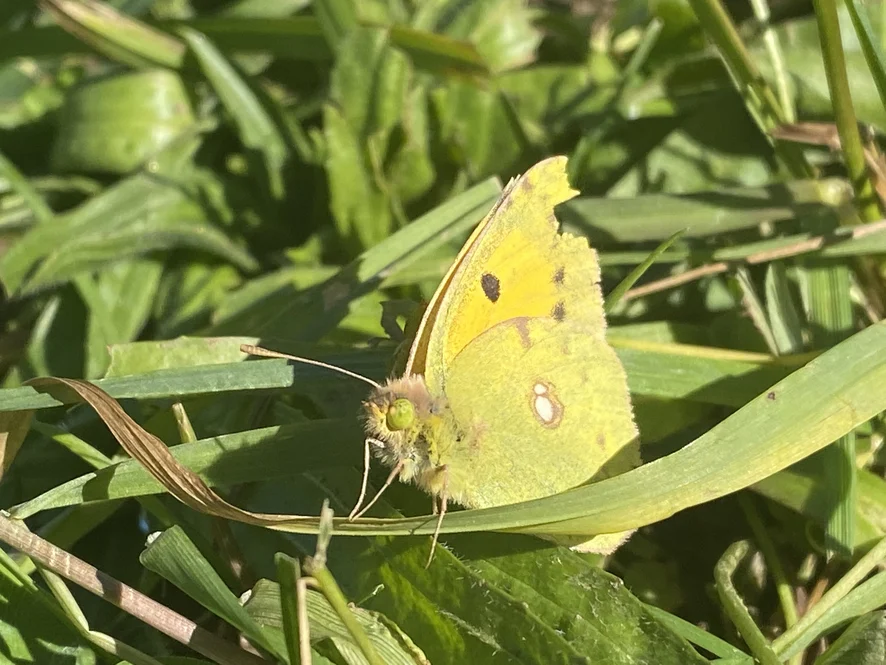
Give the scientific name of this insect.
Colias croceus
